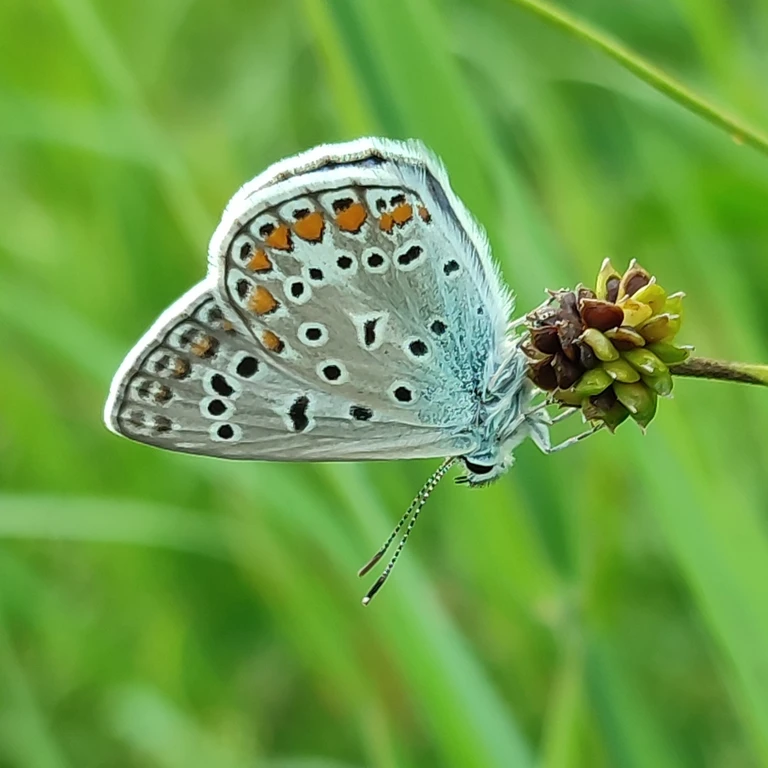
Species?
Polyommatus icarus
